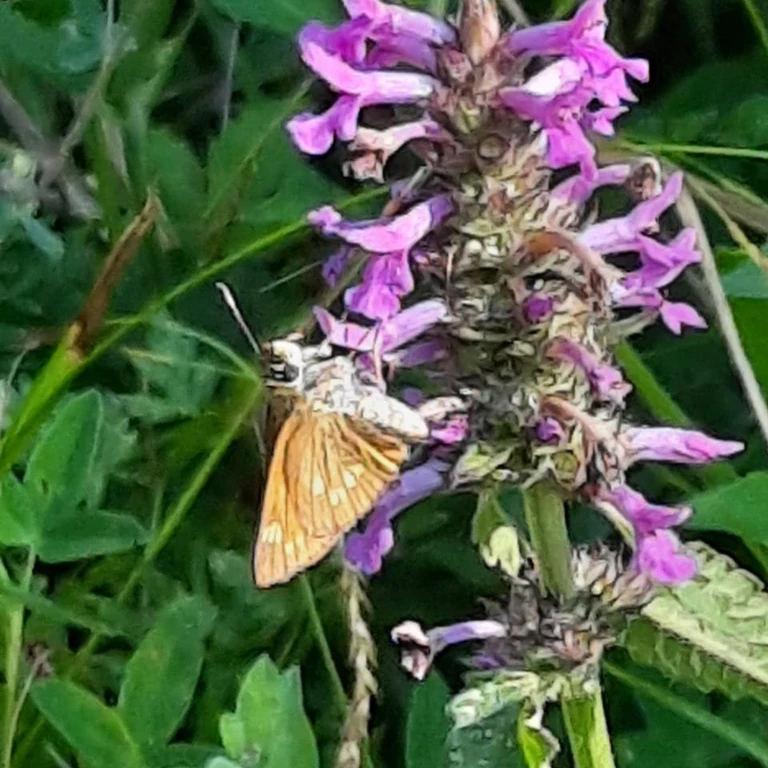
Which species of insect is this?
Ochlodes sylvanus (also Ochlodes venata)
